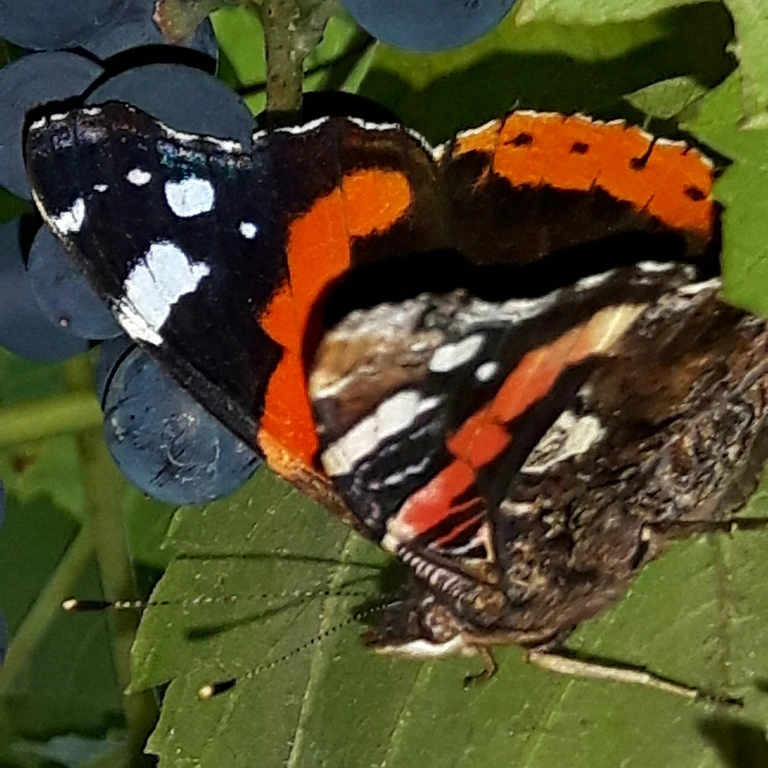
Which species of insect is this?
Vanessa atalanta
